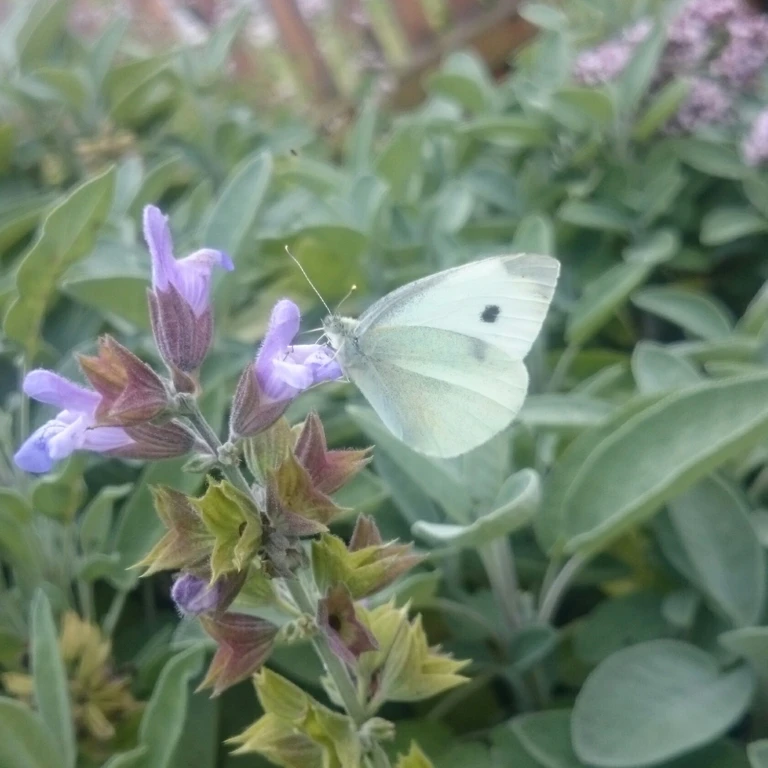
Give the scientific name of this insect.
Pieris rapae
